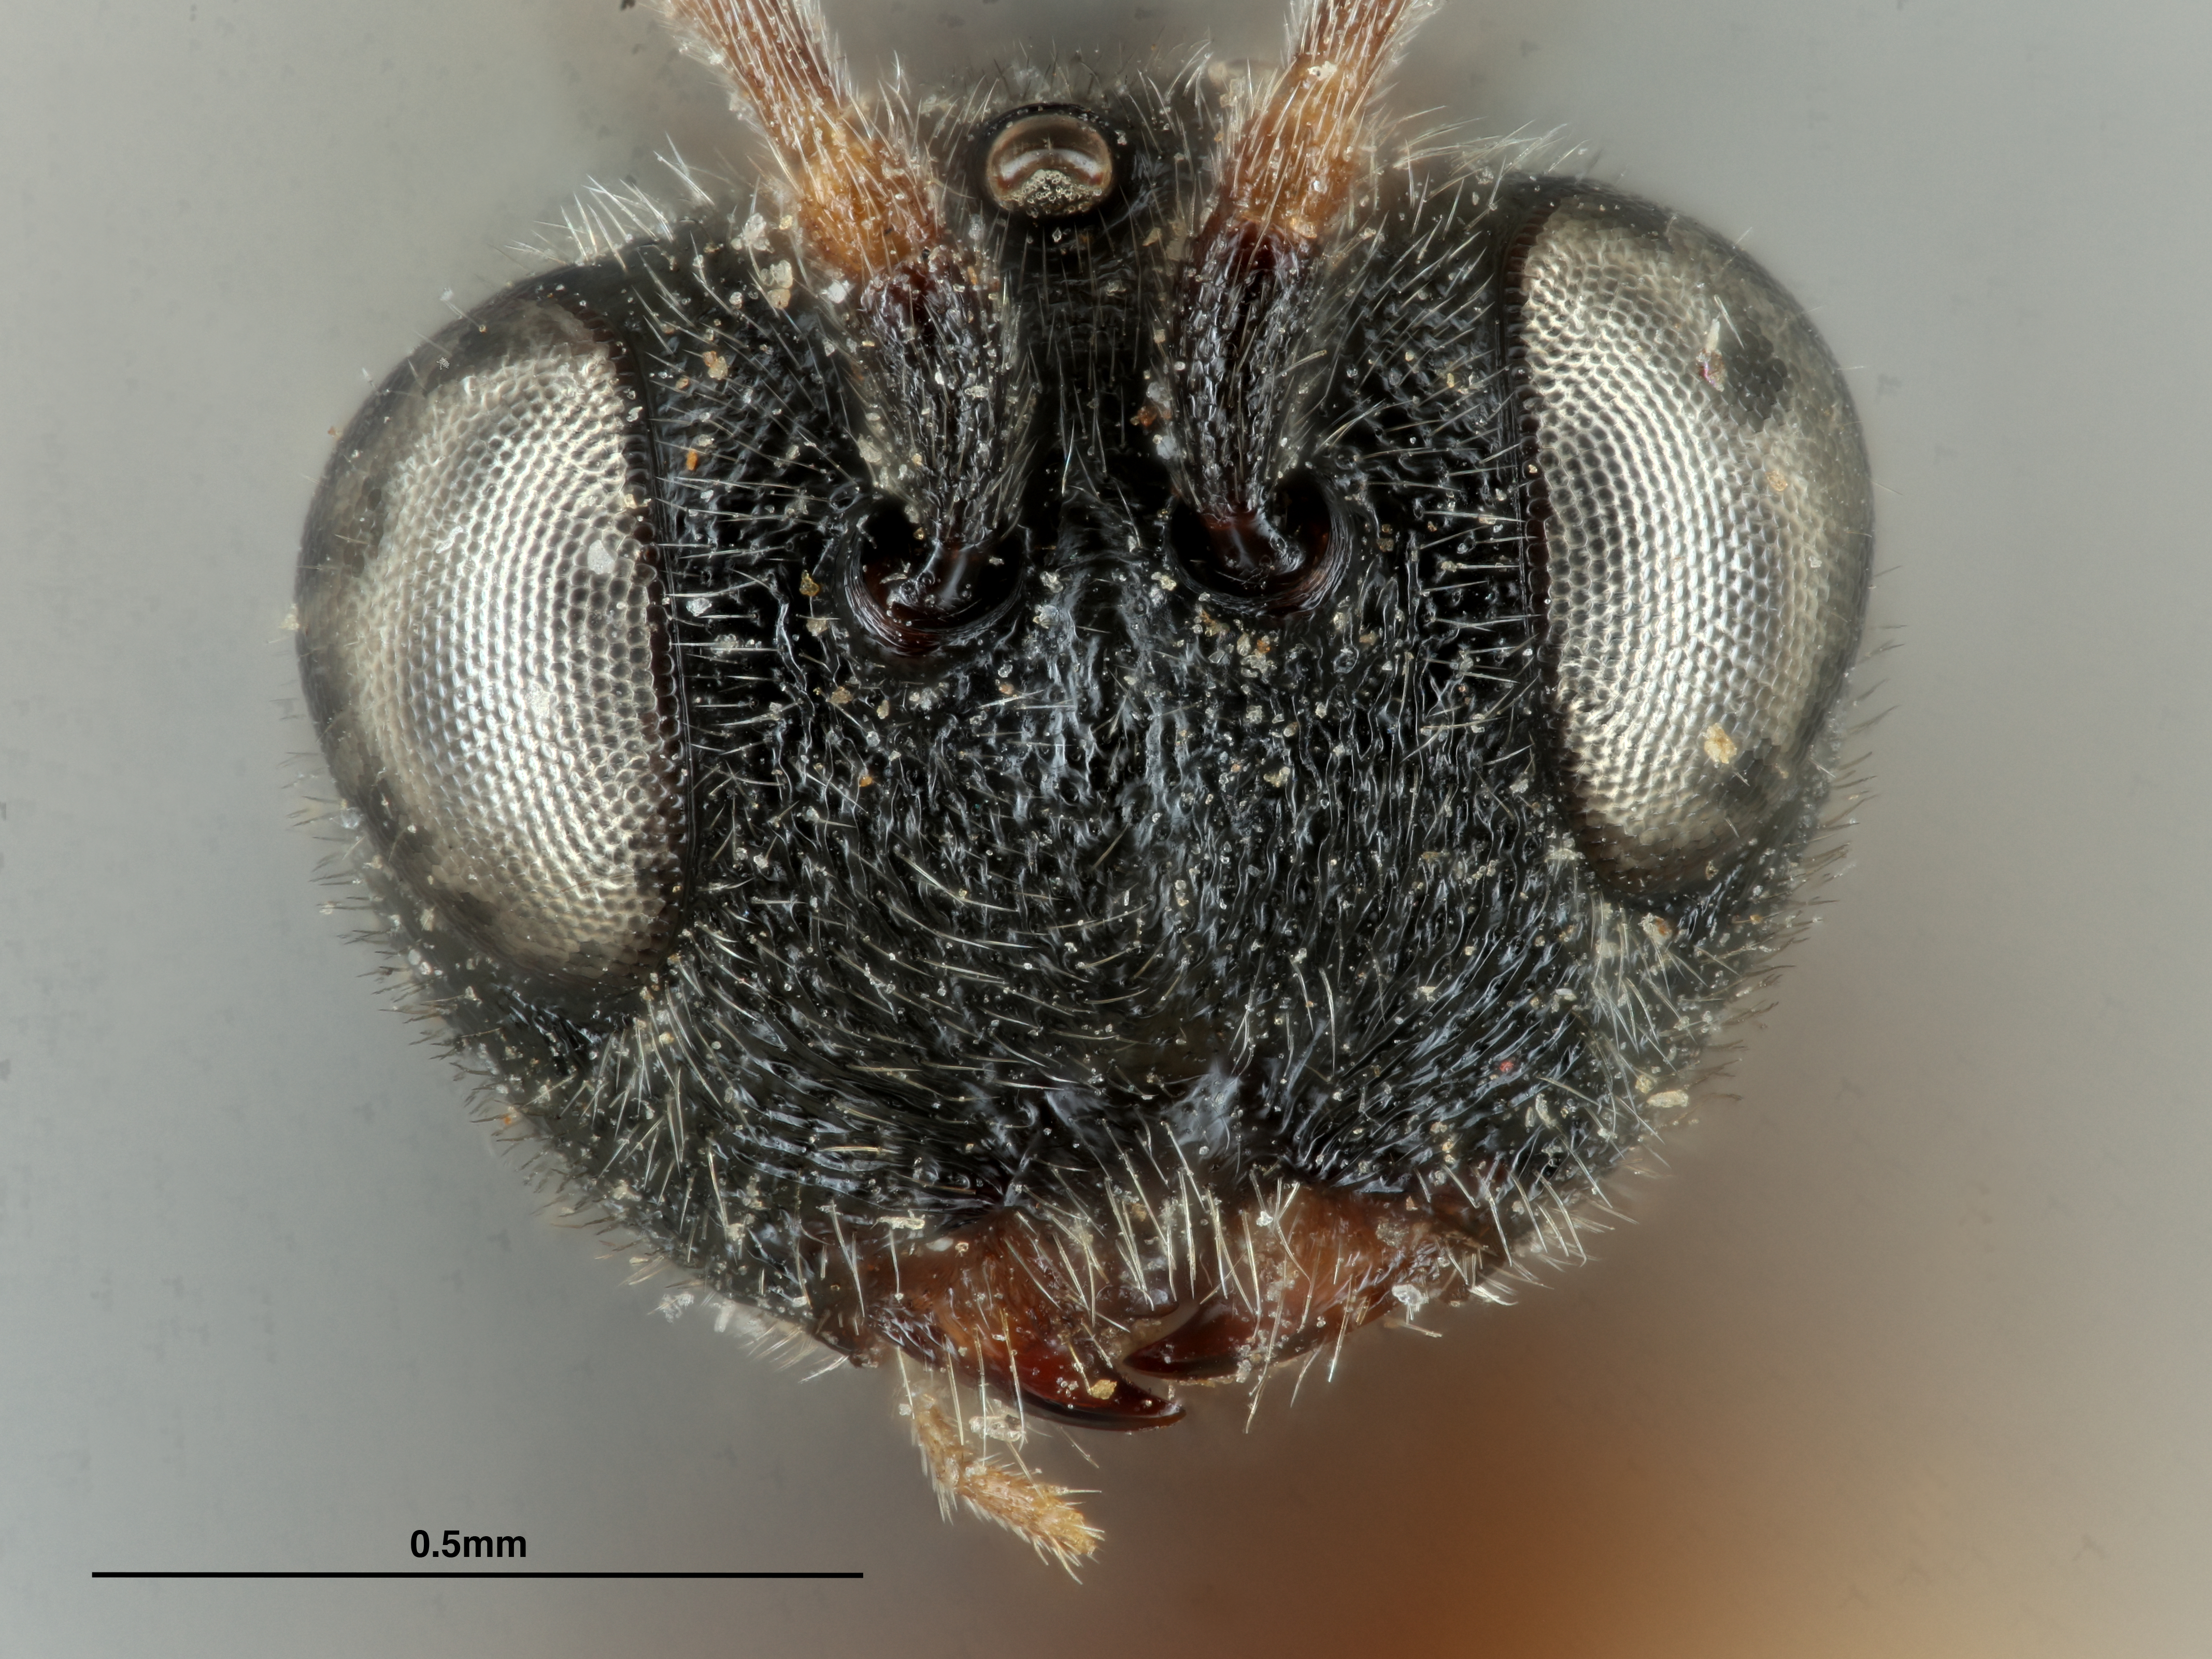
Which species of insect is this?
Euceroptres montanus
